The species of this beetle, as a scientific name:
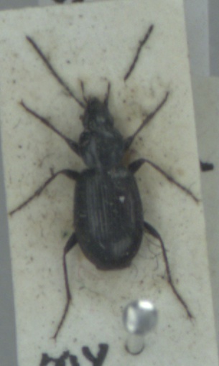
Agonum fuliginosum
